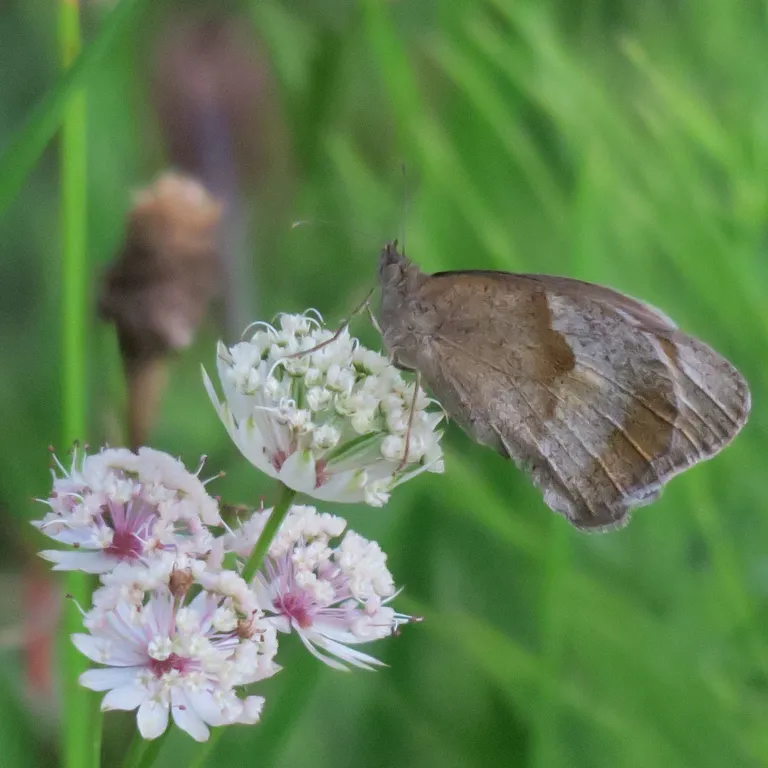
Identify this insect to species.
Maniola jurtina
